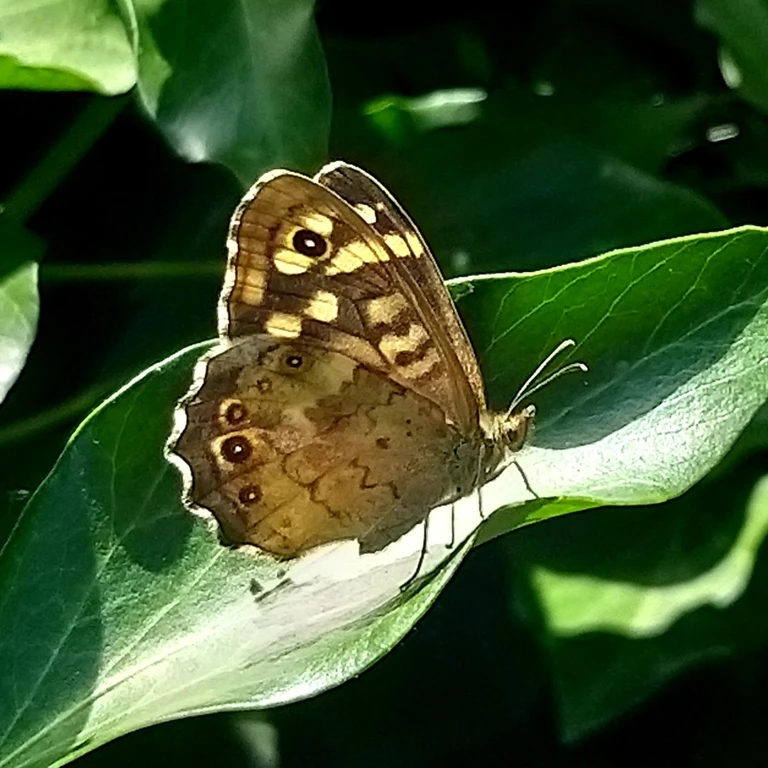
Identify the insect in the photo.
Pararge aegeria
